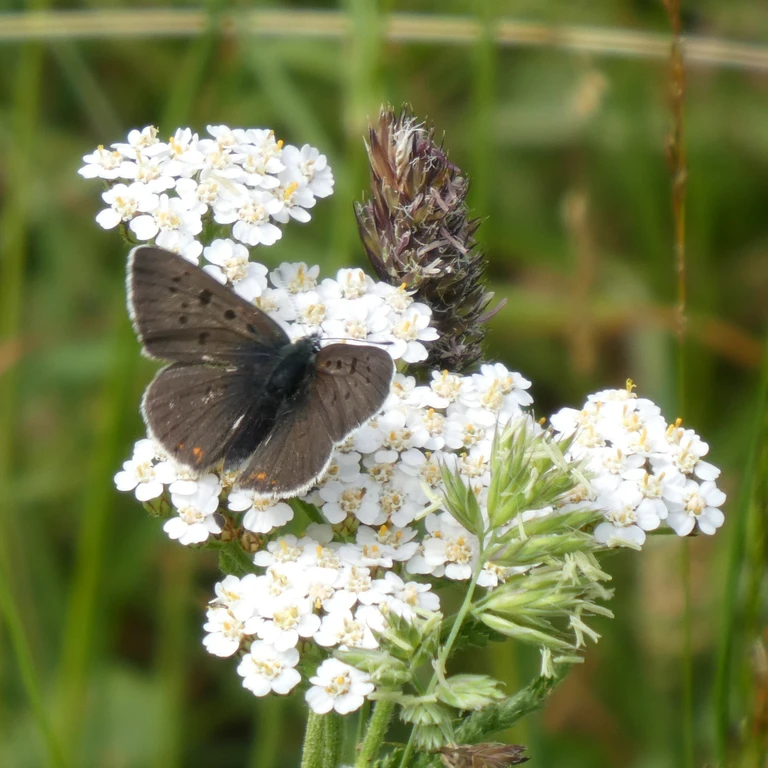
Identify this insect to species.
Lycaena tityrus (also Loweia tityrus)
